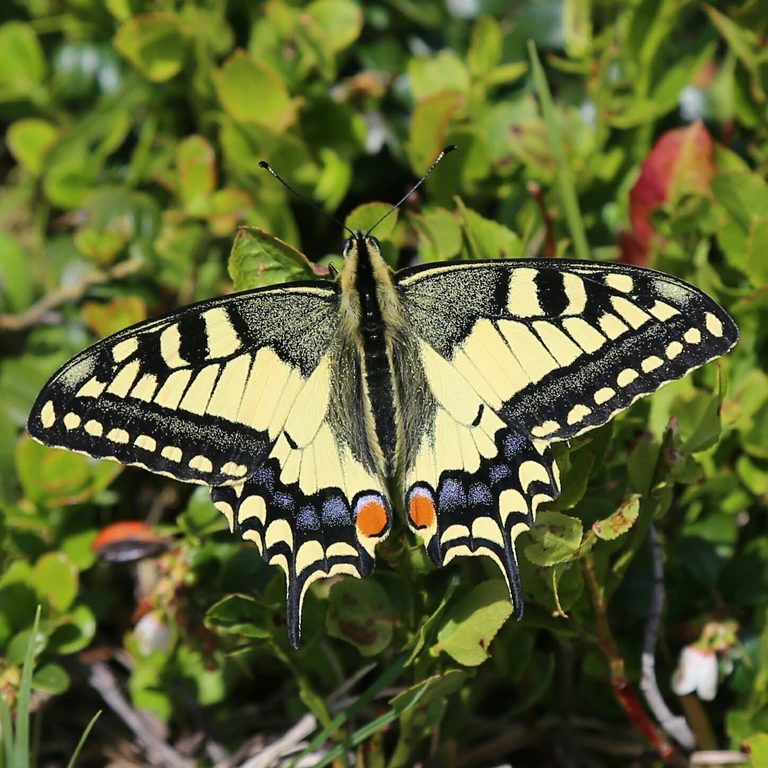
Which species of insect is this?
Papilio machaon
